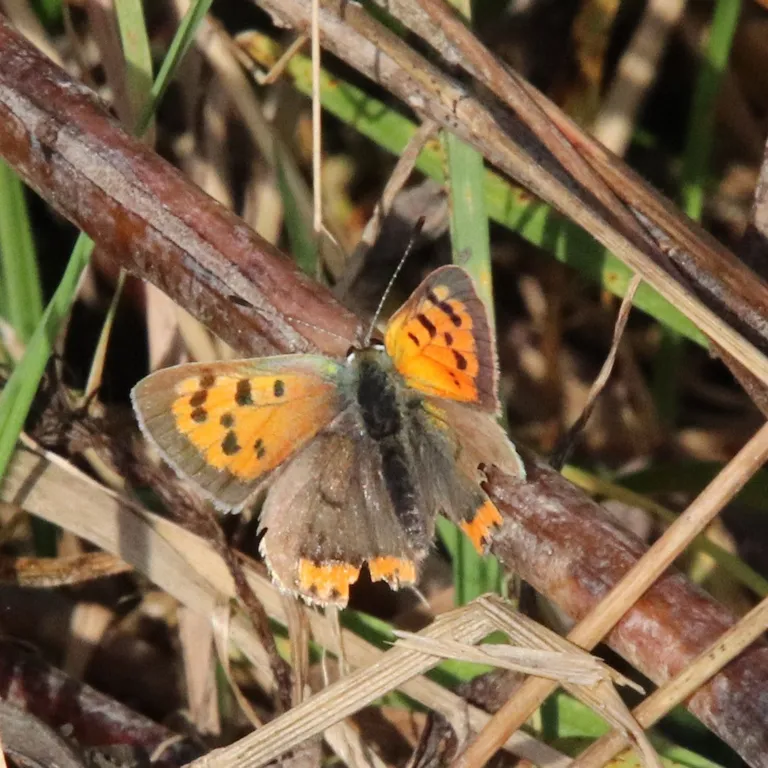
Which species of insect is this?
Lycaena phlaeas
